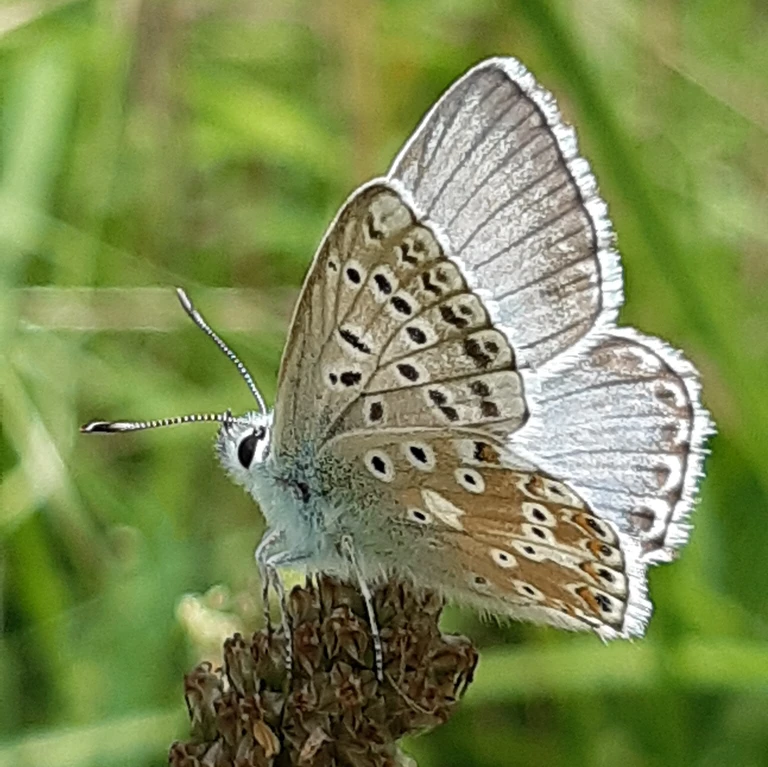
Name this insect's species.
Lysandra coridon
